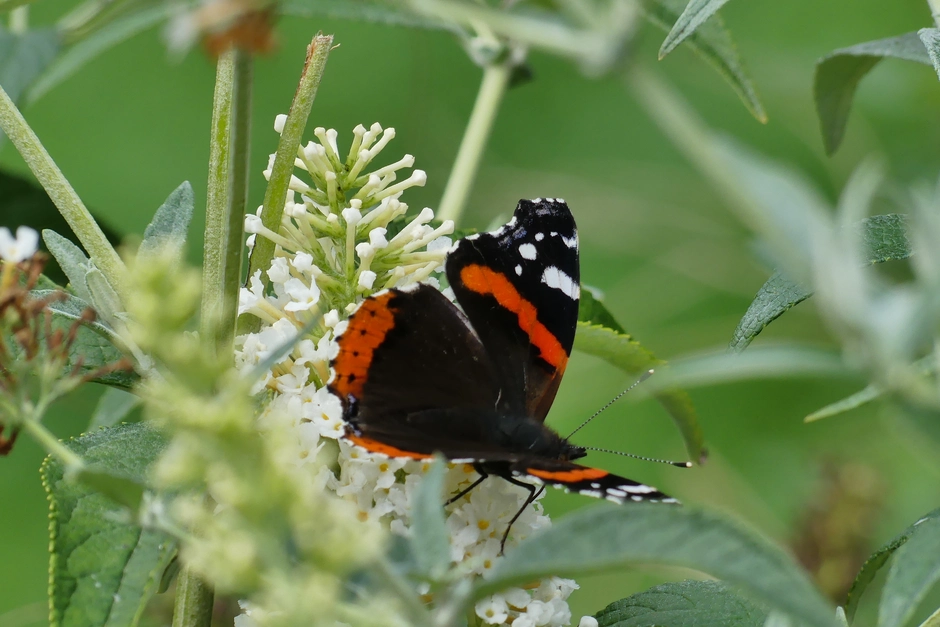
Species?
Vanessa atalanta
